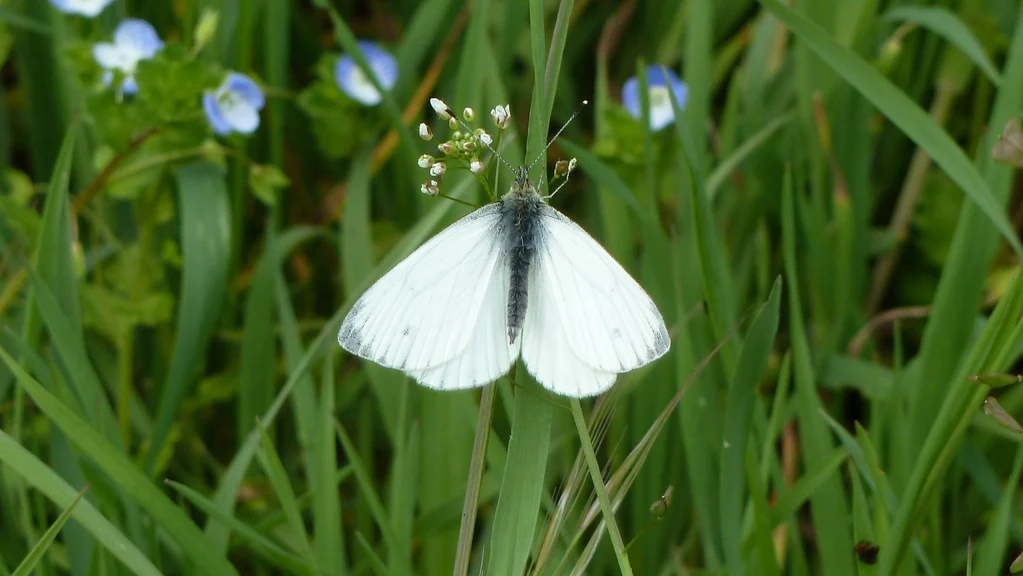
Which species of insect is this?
Pieris napi
